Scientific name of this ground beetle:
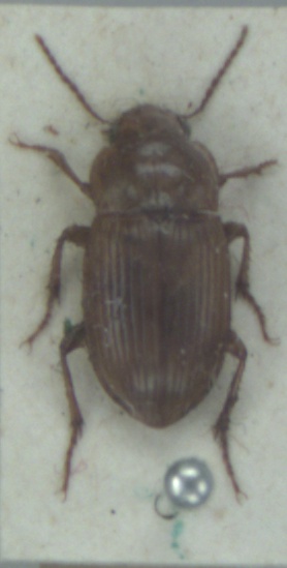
Amara fulva
